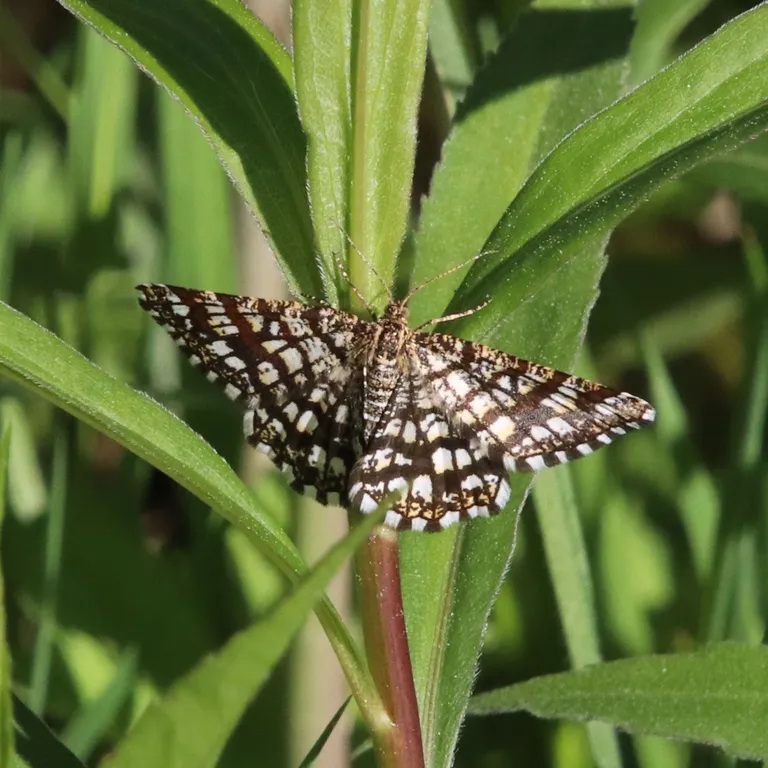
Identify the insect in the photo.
Chiasmia clathrata
